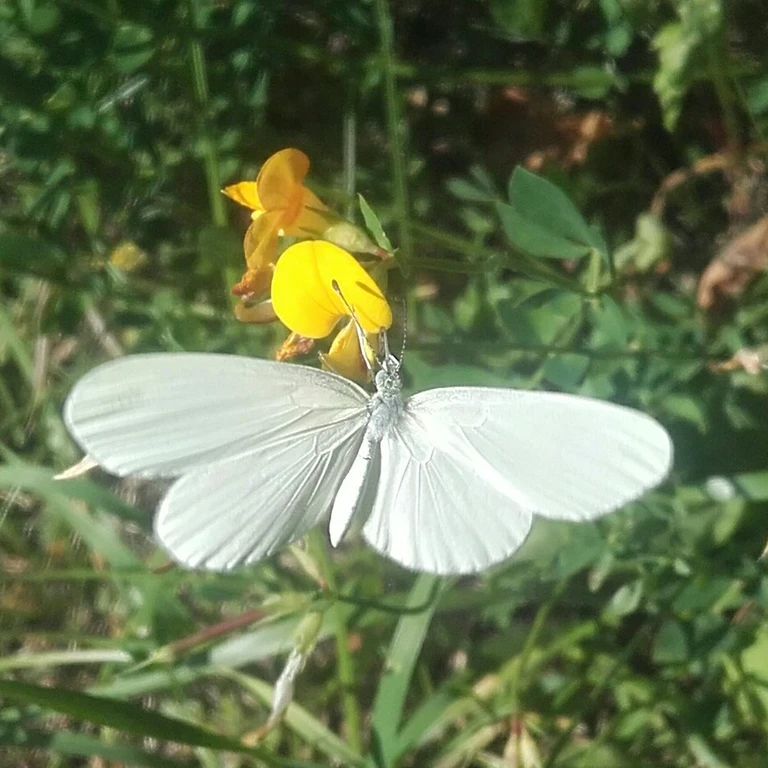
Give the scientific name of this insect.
Leptidea sinapis/juvernica
